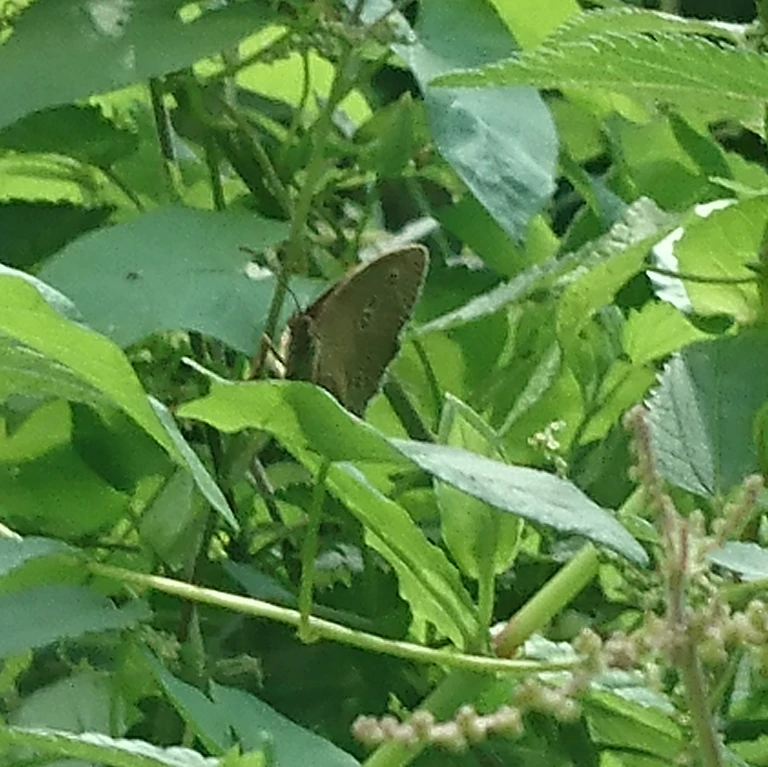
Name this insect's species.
Aphantopus hyperantus
